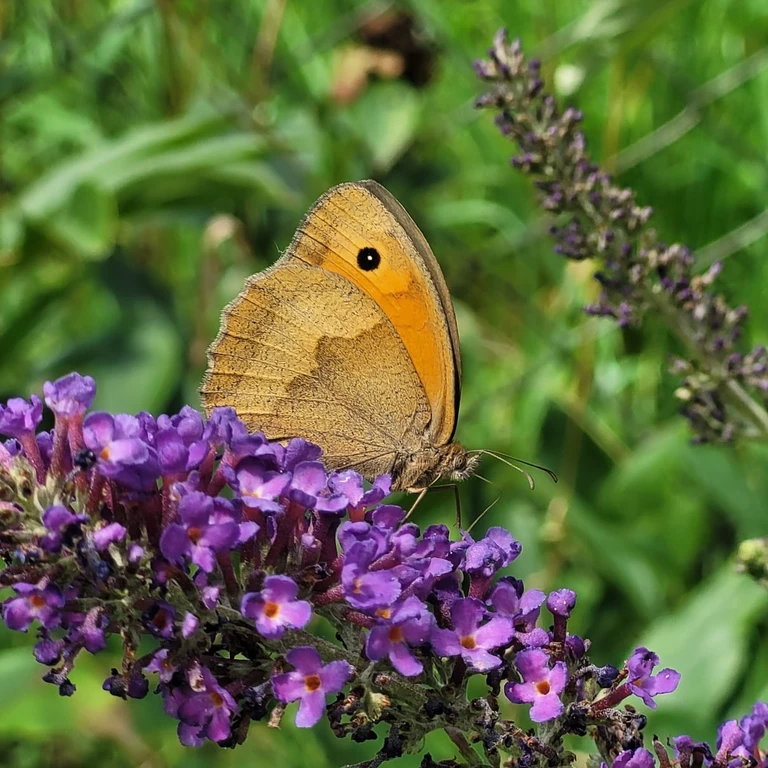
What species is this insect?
Maniola jurtina
